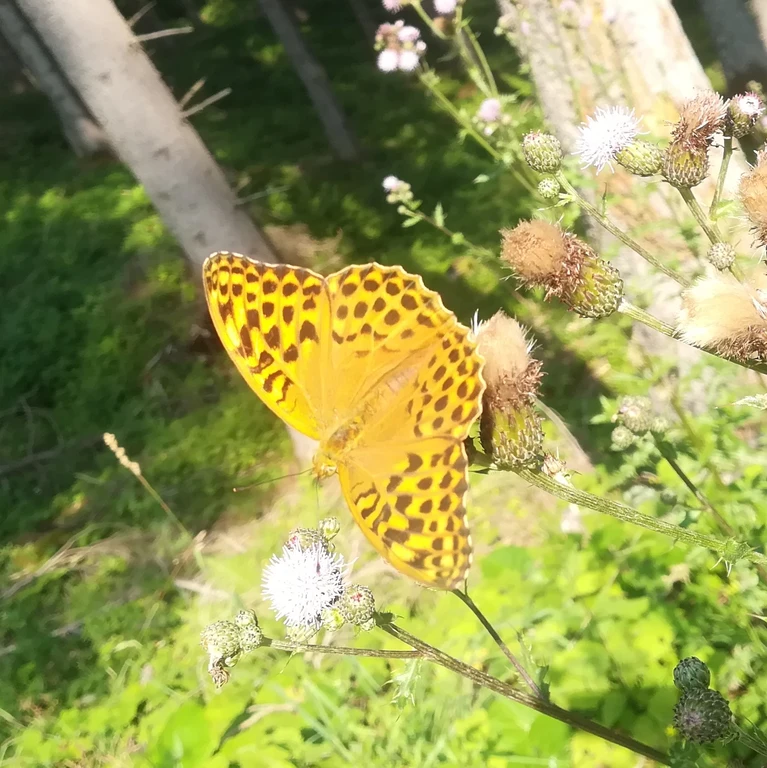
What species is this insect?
Argynnis paphia
